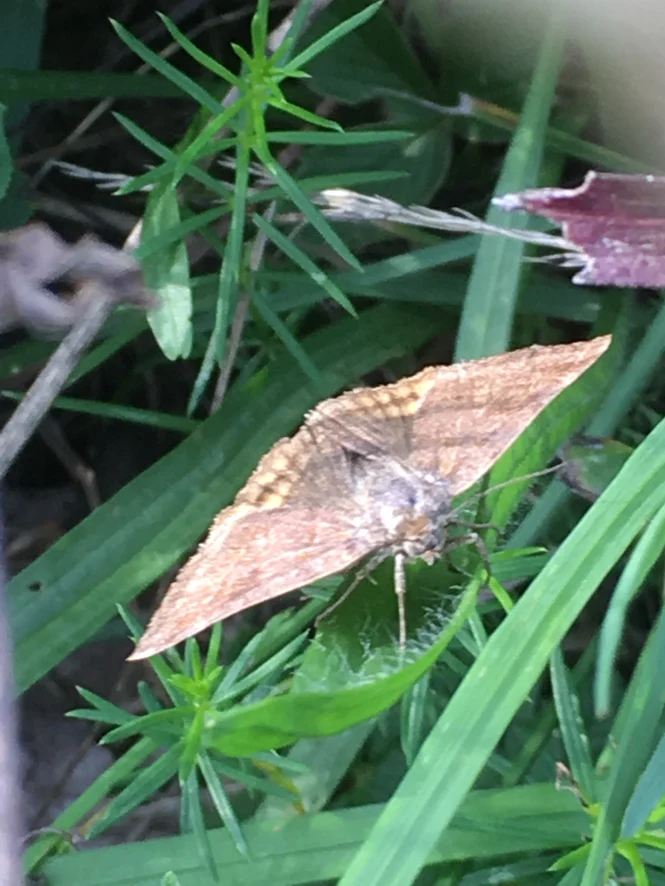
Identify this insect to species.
Euclidia glyphica
